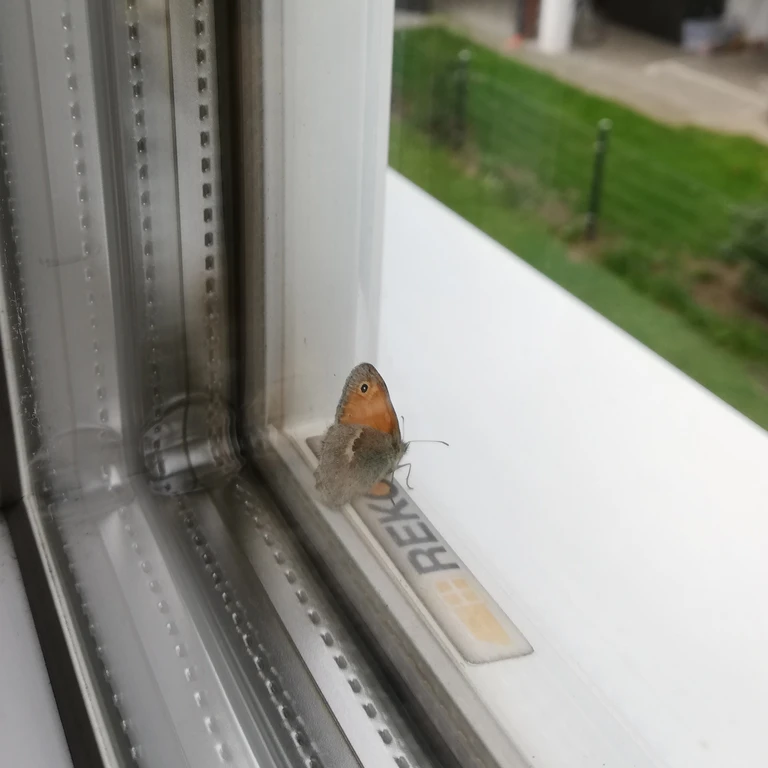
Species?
Coenonympha pamphilus
